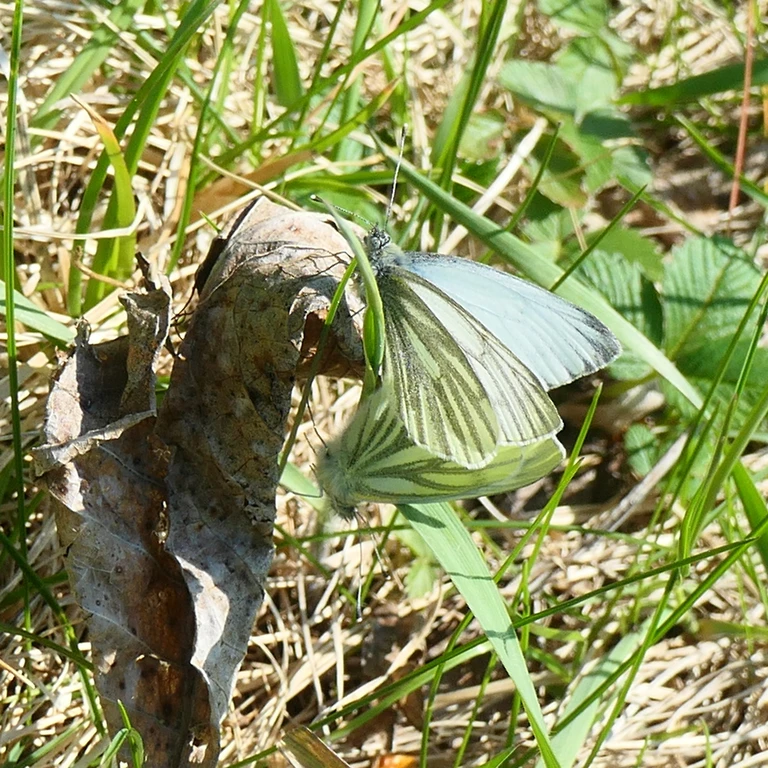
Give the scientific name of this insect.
Pieris napi
